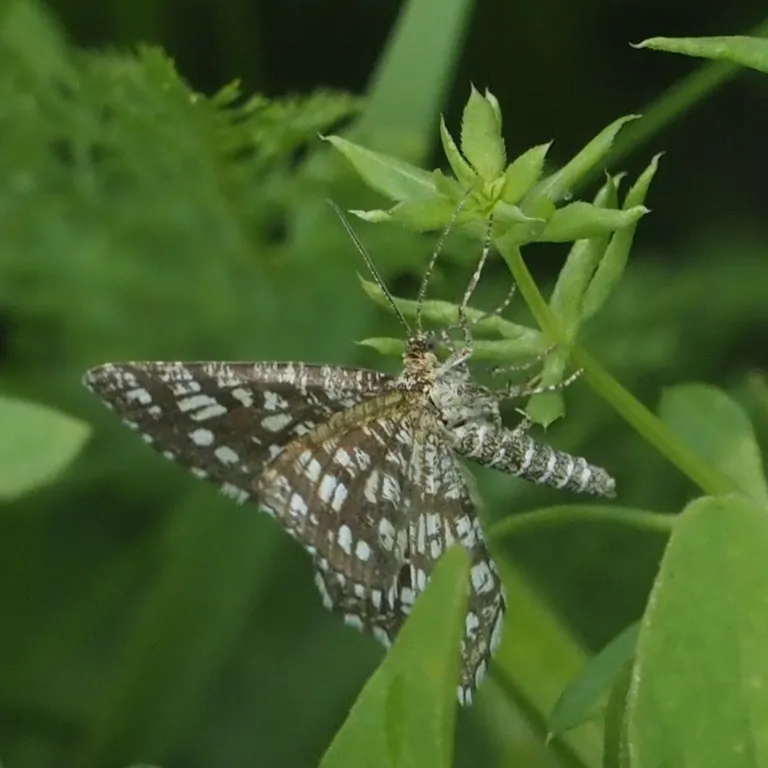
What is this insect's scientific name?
Chiasmia clathrata
